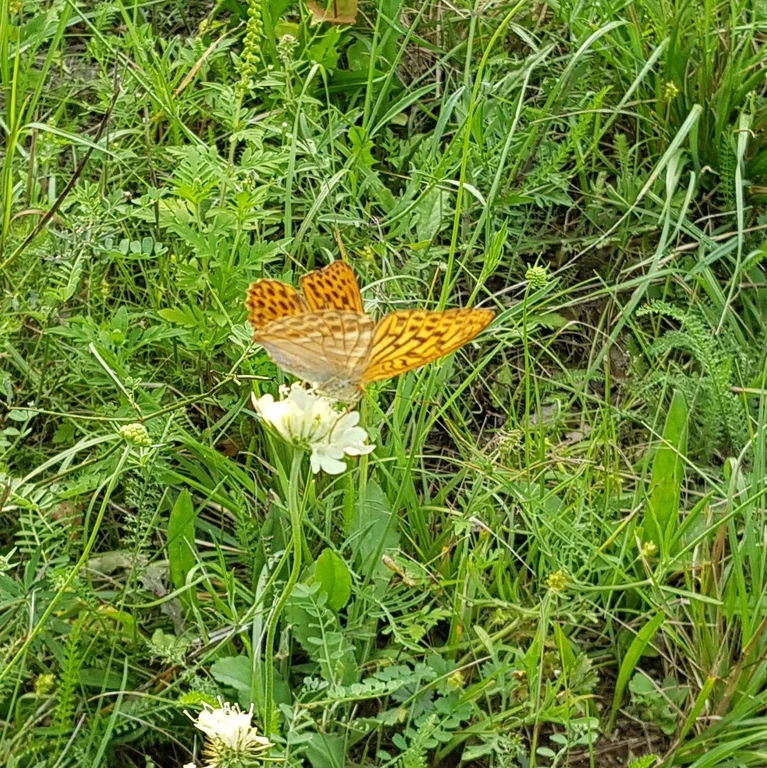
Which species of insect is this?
Argynnis paphia
